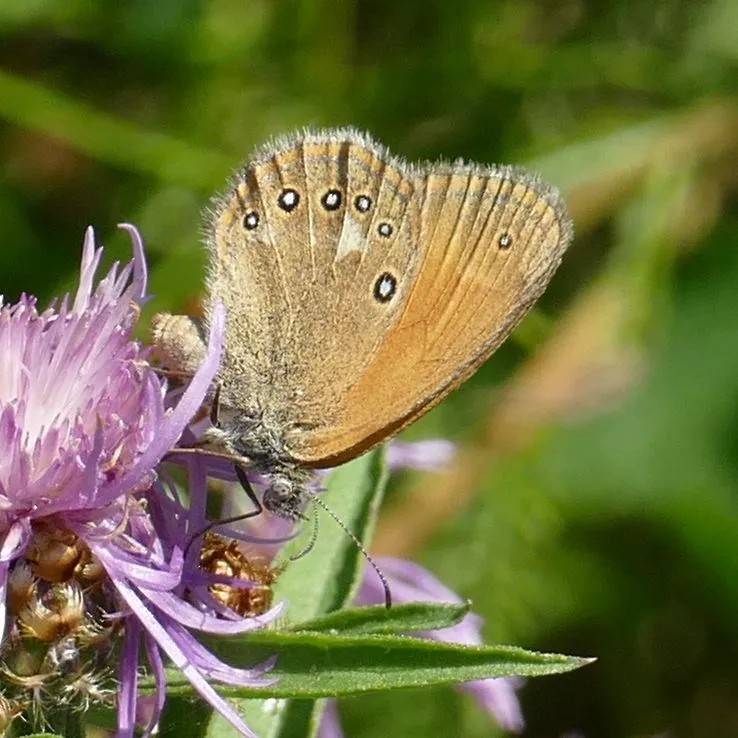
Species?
Coenonympha glycerion (also Coenonympha iphis)
